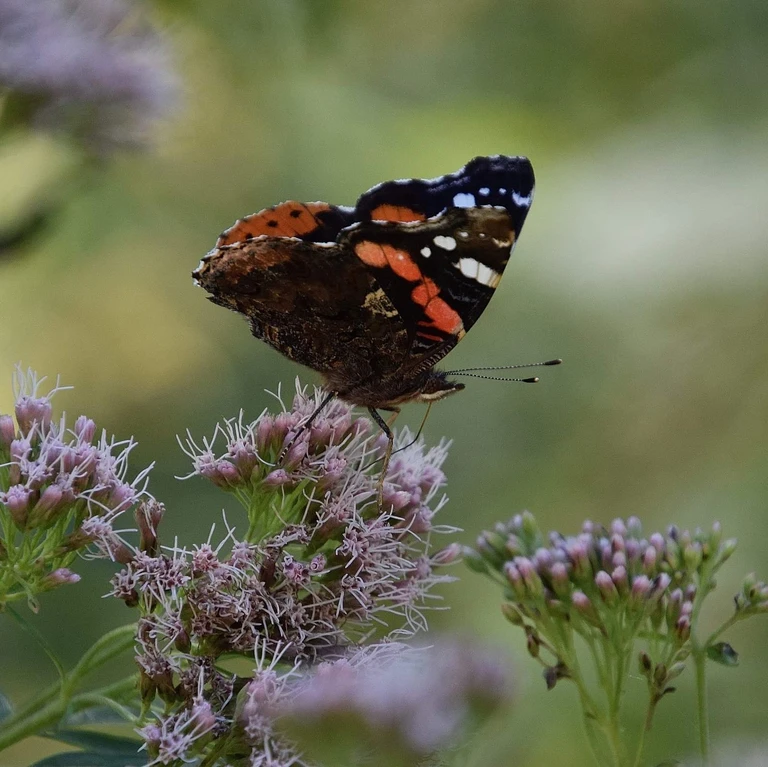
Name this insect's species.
Vanessa atalanta
